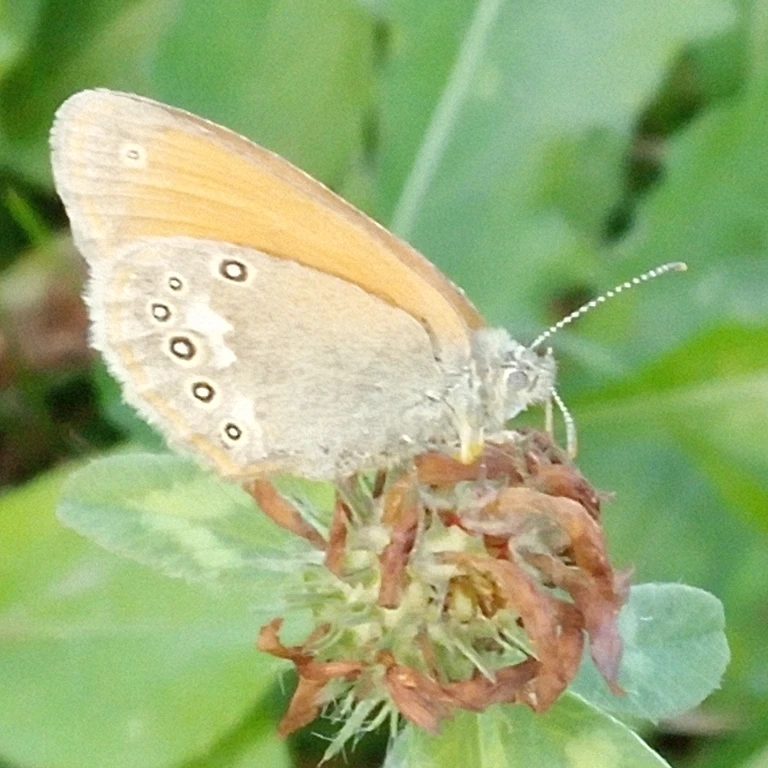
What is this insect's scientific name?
Coenonympha glycerion (also Coenonympha iphis)
